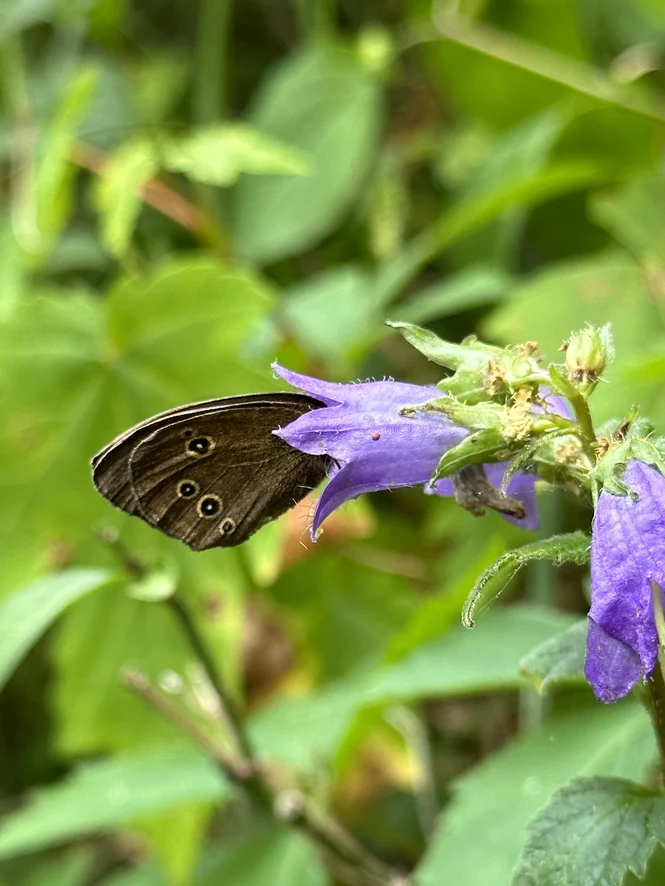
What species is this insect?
Aphantopus hyperantus
